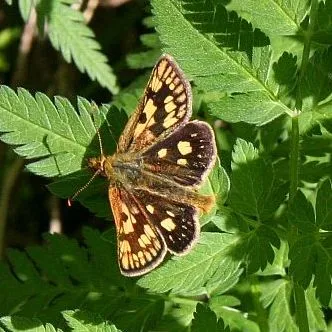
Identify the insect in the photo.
Carterocephalus palaemon
